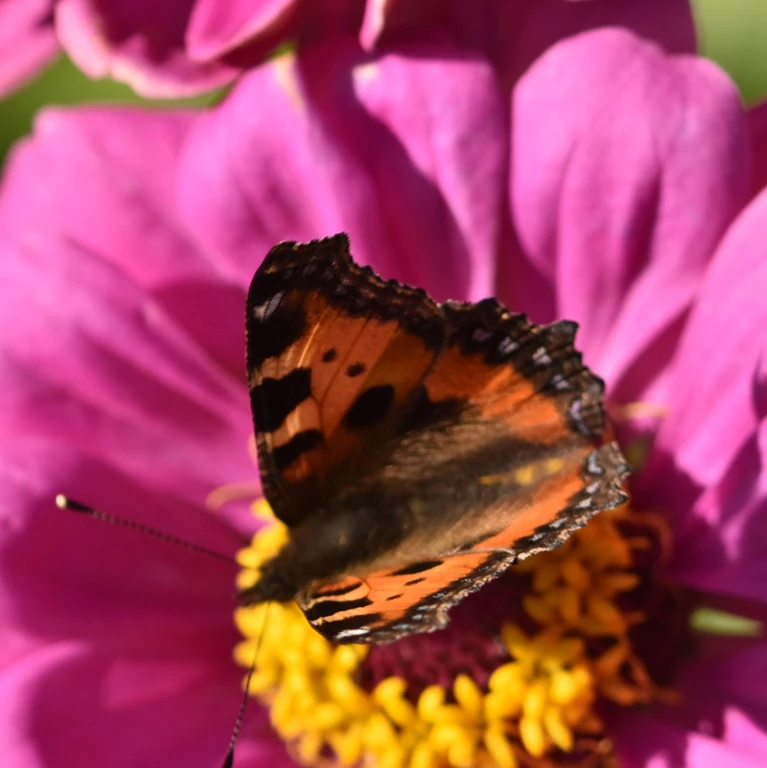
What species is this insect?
Aglais urticae
